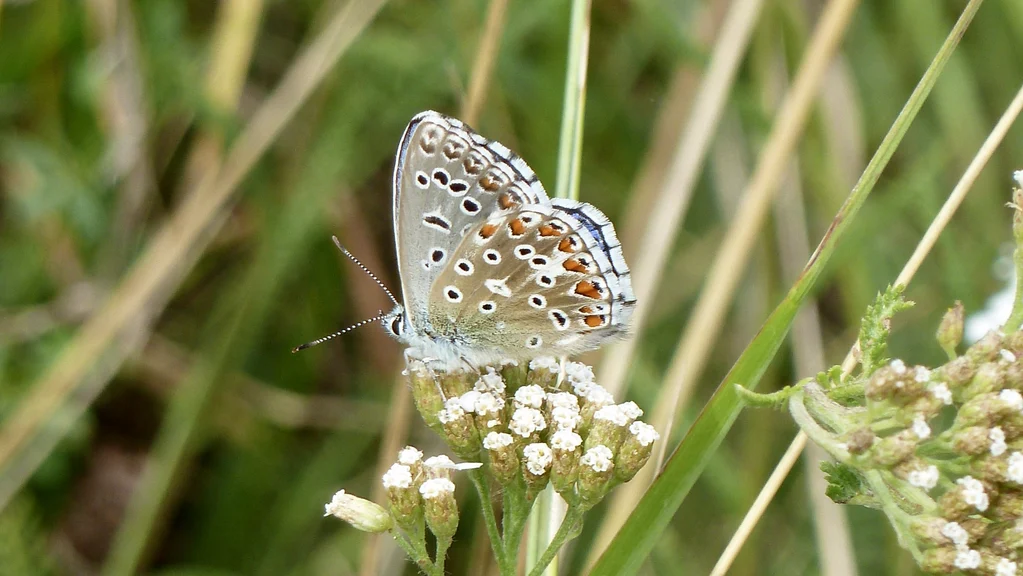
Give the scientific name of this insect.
Lysandra bellargus
